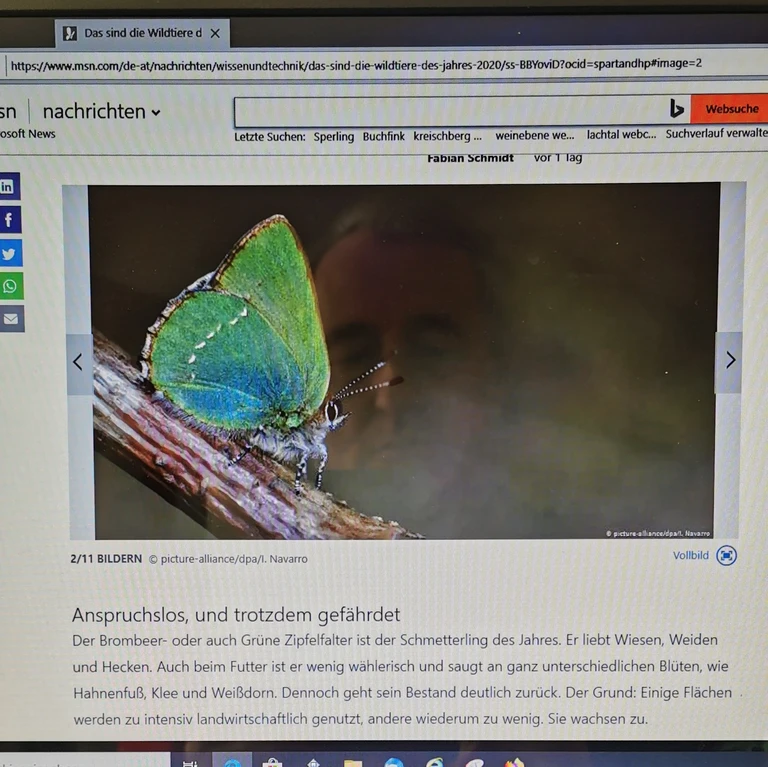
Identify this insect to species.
Callophrys rubi
